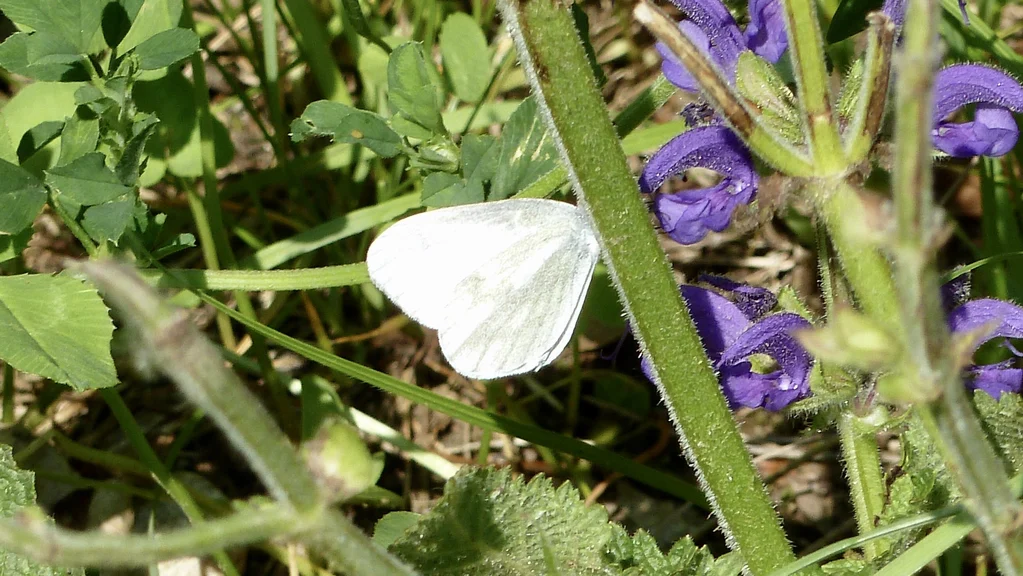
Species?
Leptidea sinapis/juvernica
